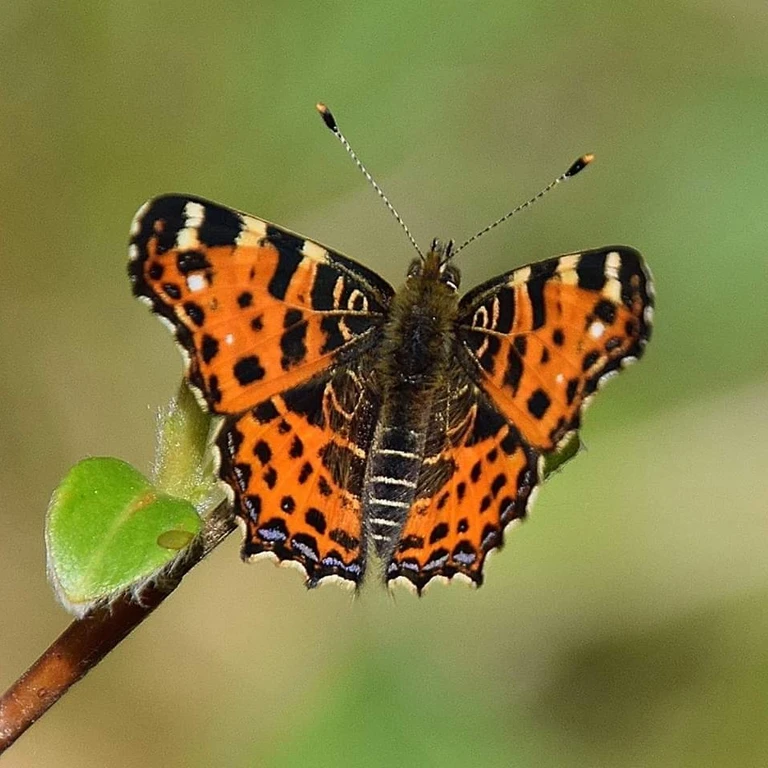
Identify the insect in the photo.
Araschnia levana
